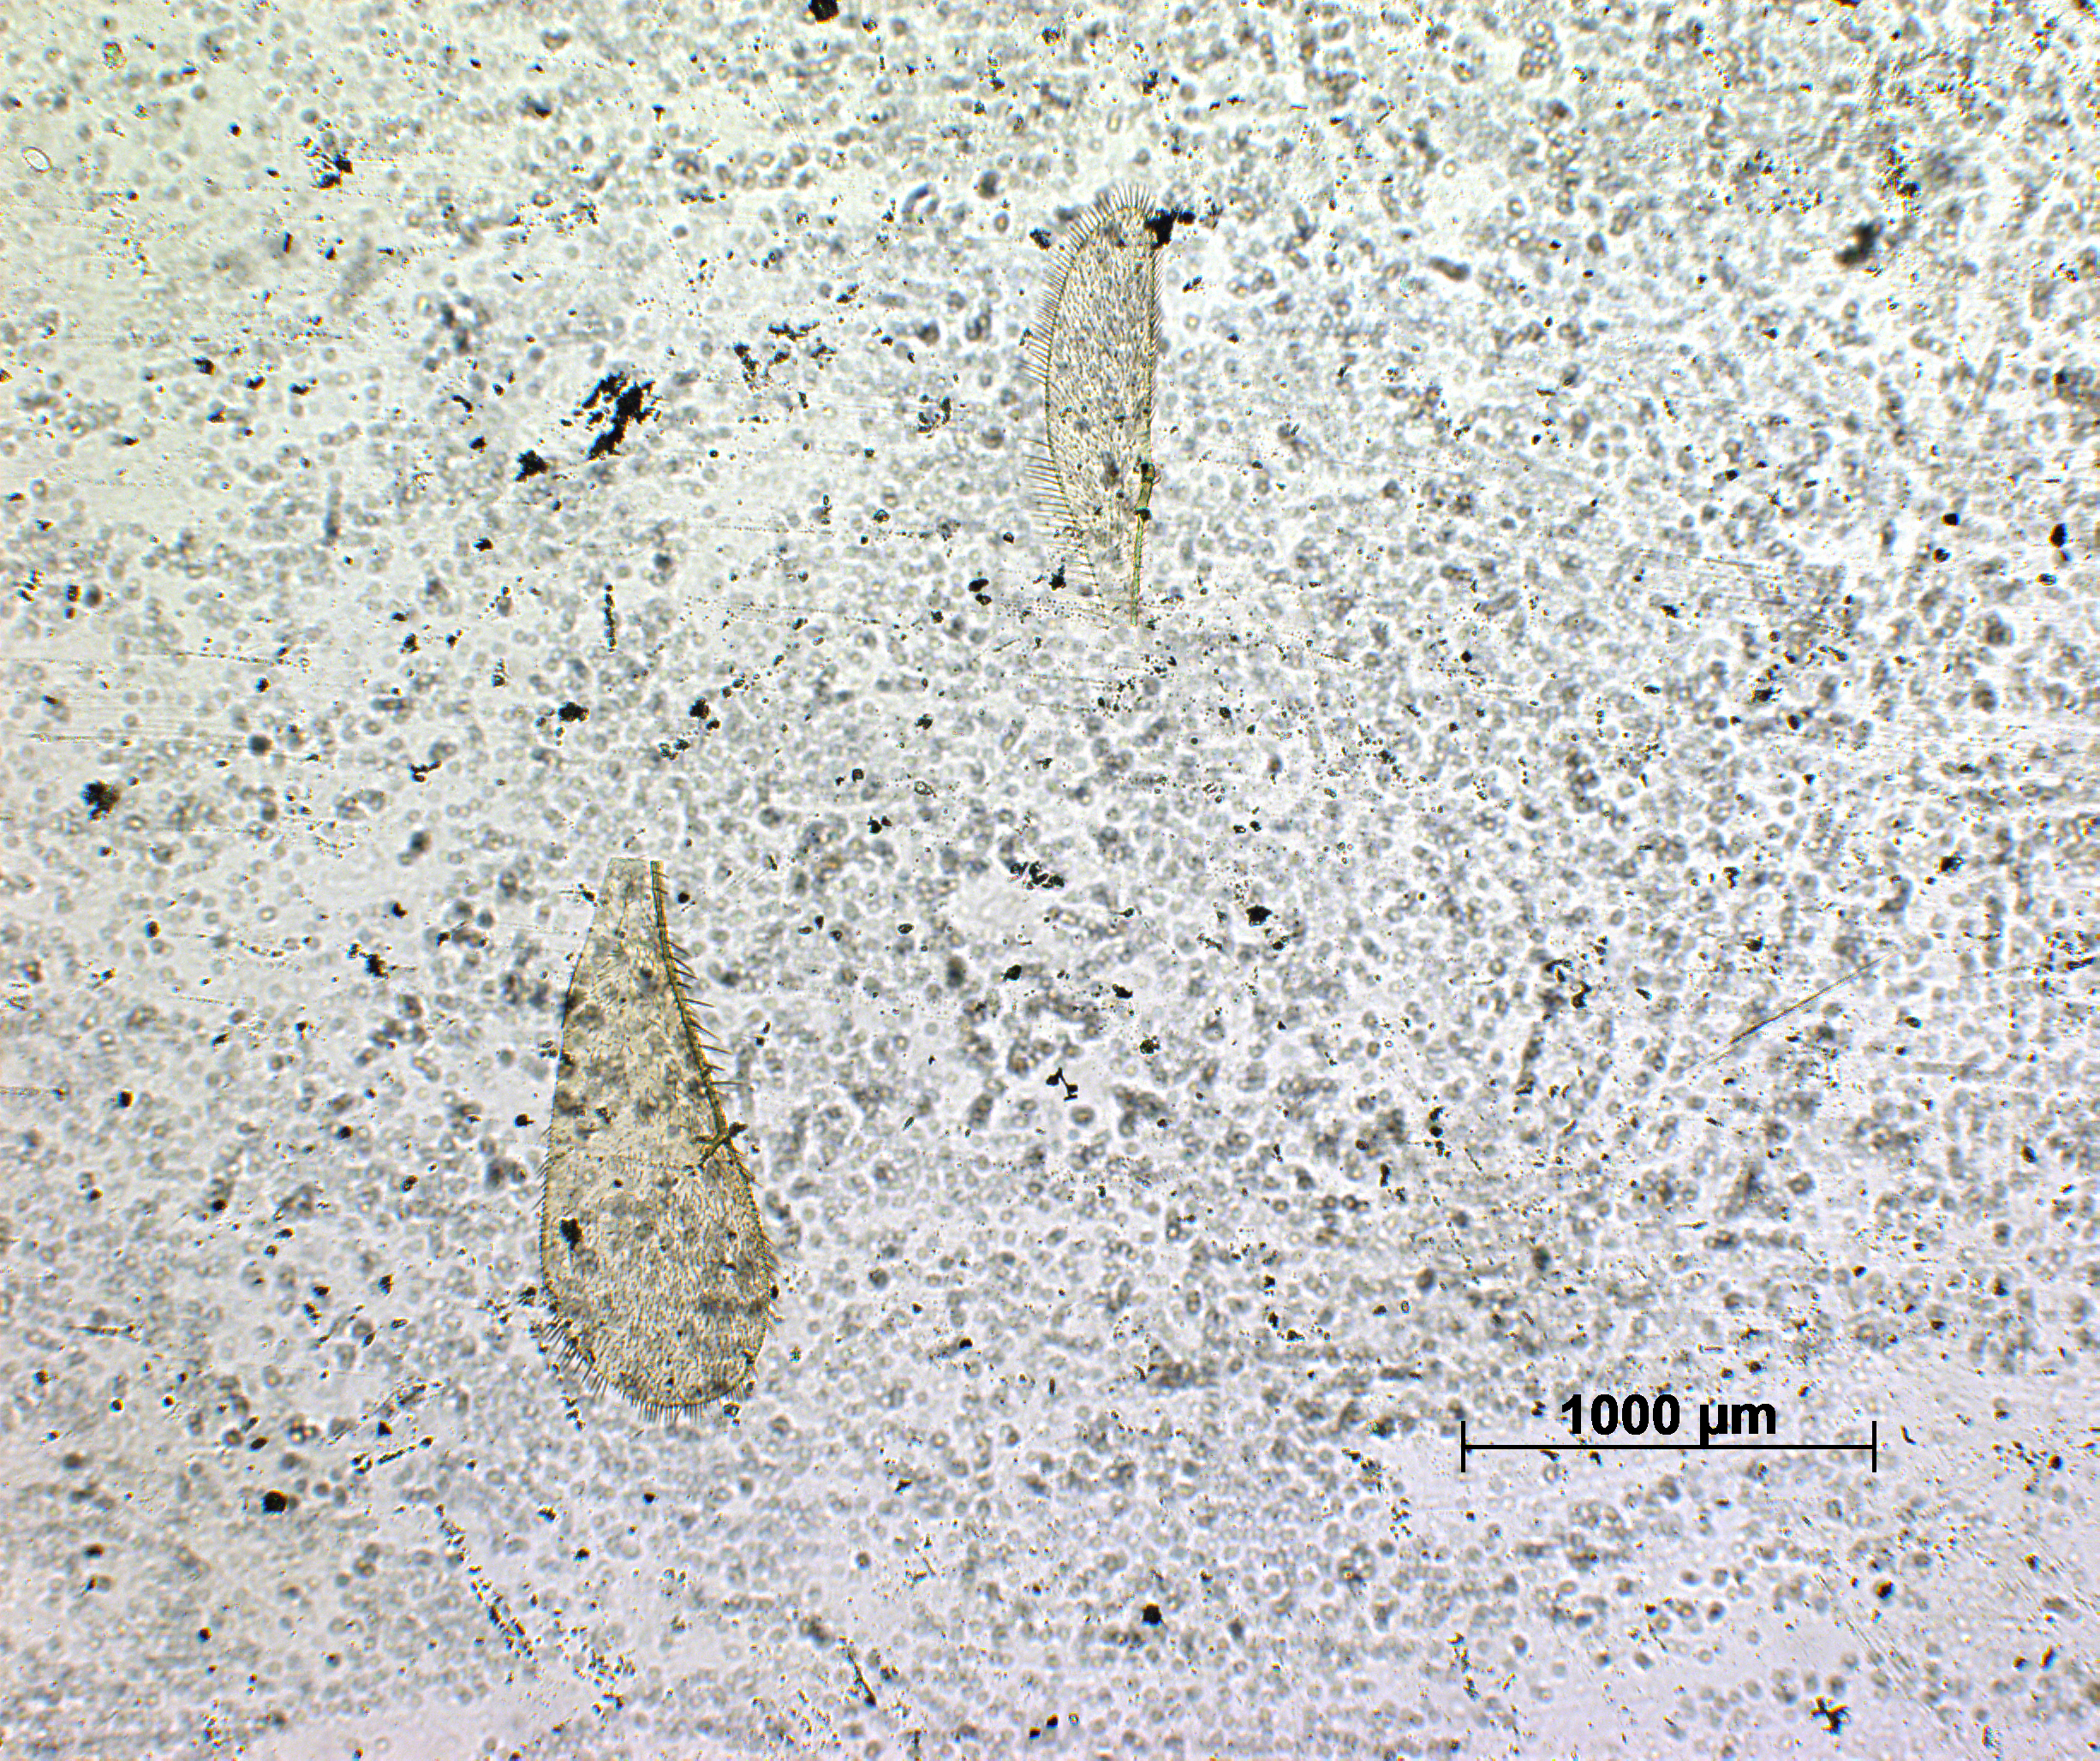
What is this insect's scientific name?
Trisacantha nilamburensis
